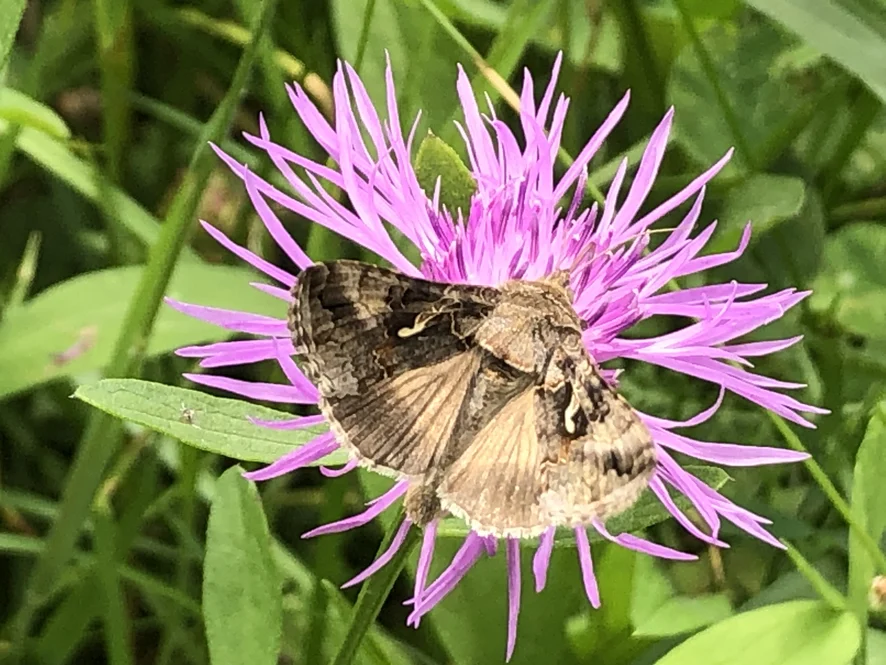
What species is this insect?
Autographa gamma
